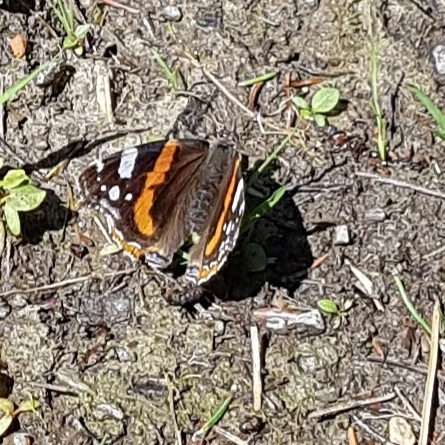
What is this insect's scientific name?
Vanessa atalanta
